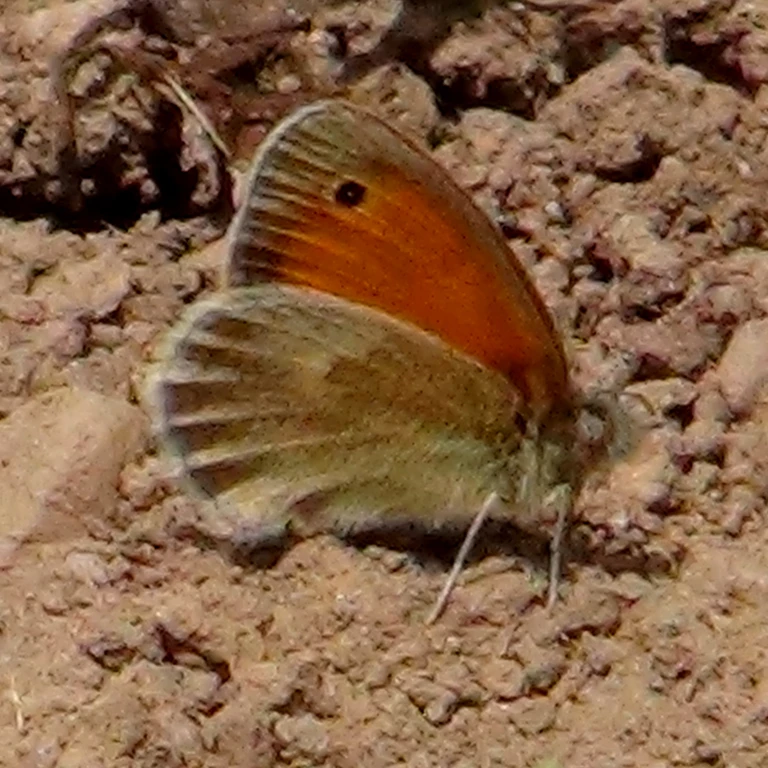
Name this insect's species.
Coenonympha pamphilus
